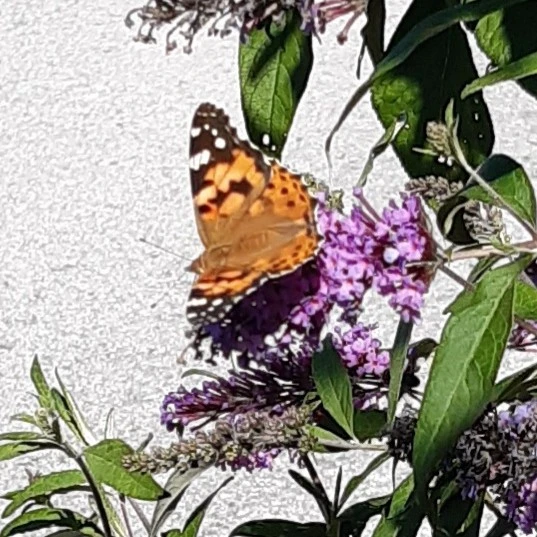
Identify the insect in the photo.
Vanessa cardui
